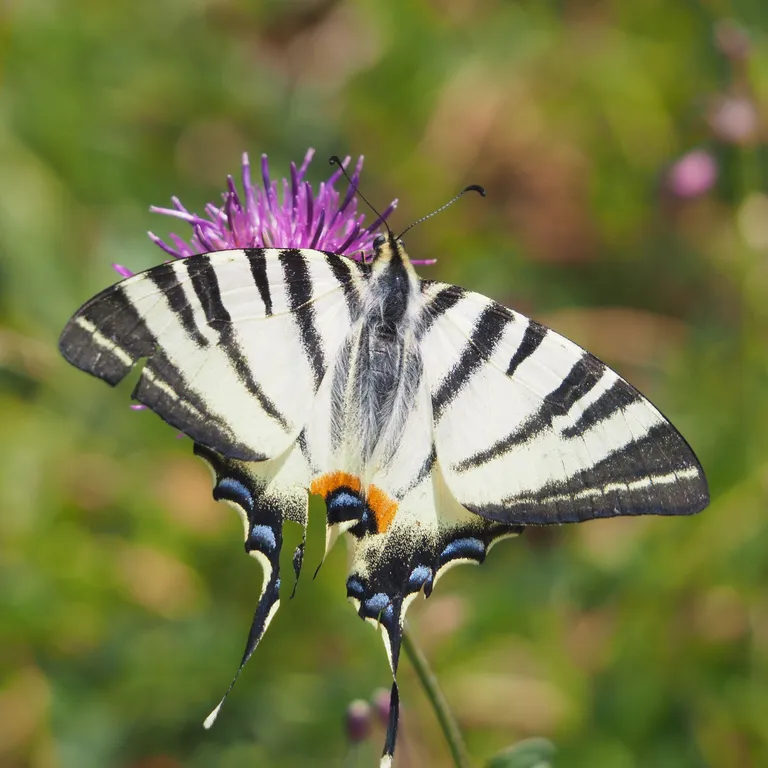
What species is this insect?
Iphiclides podalirius
